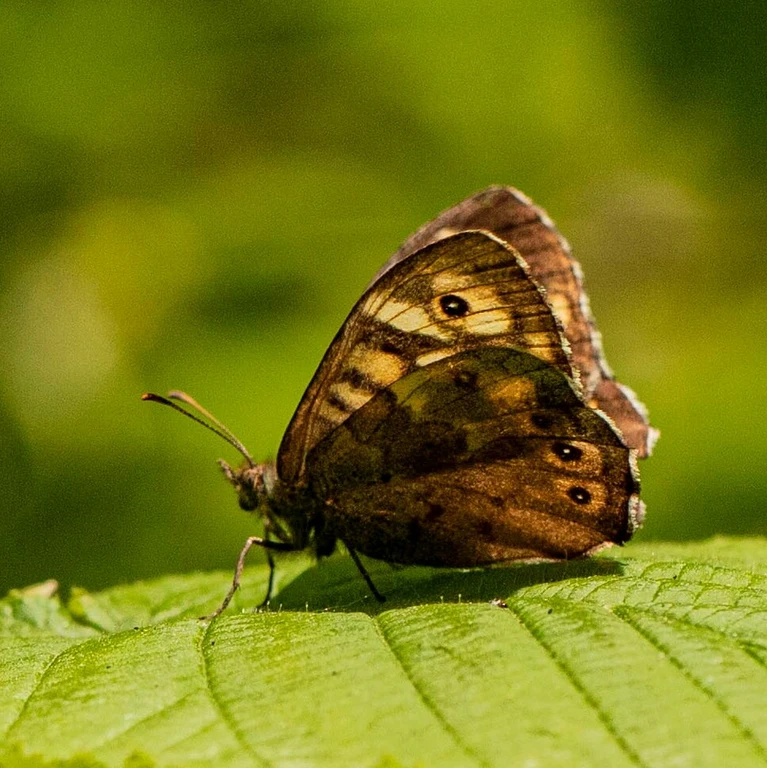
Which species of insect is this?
Pararge aegeria
